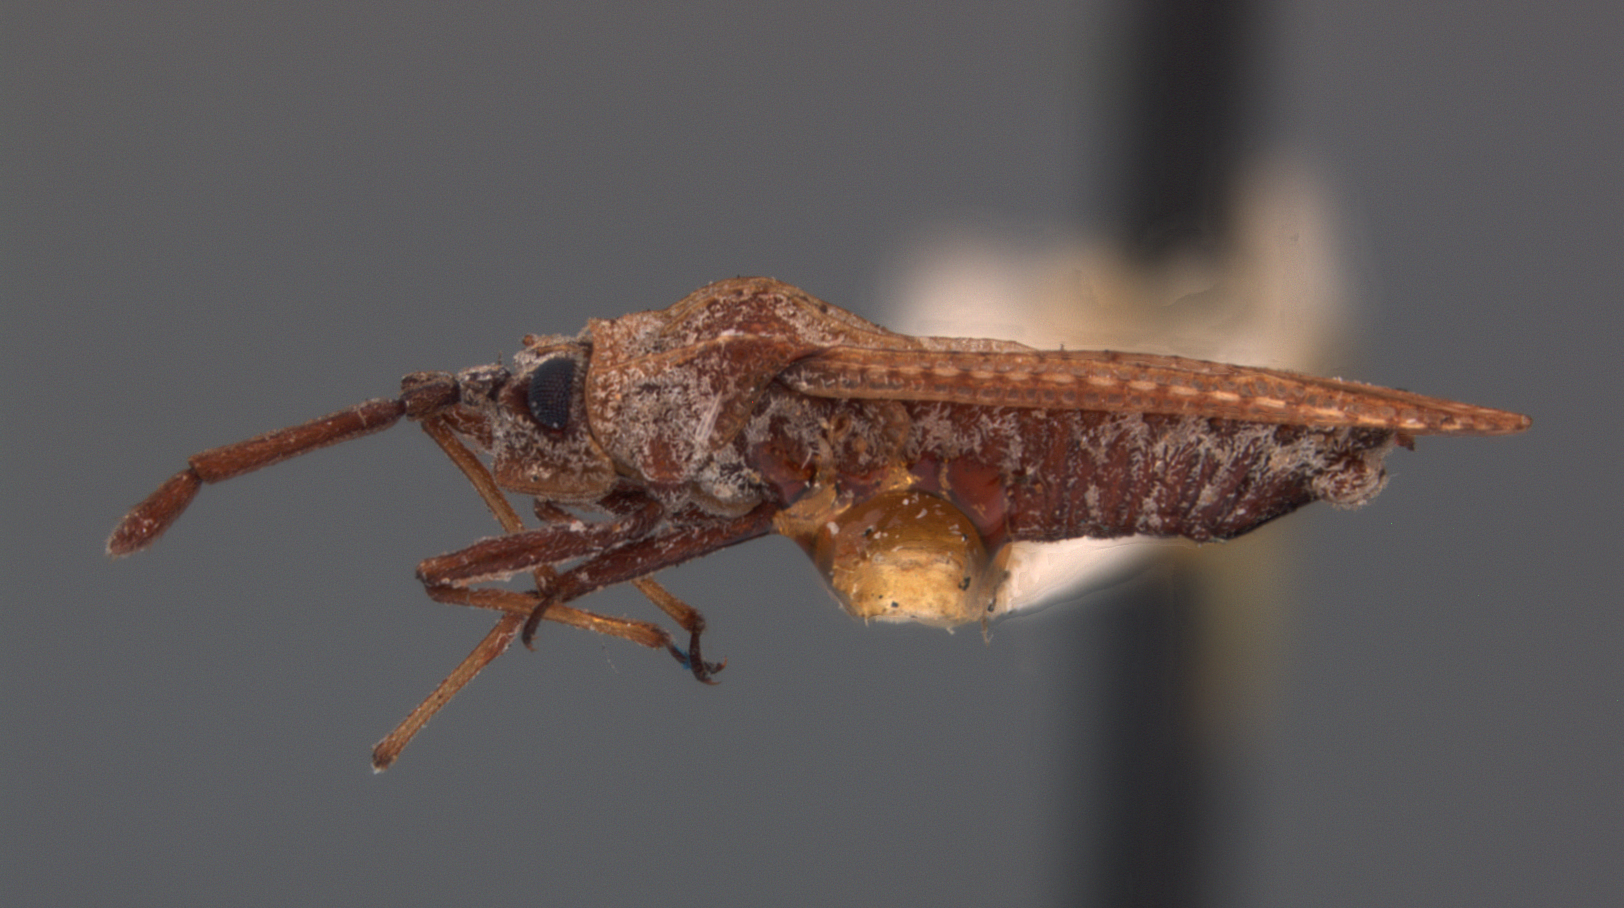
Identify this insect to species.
Teleonemia novicia
